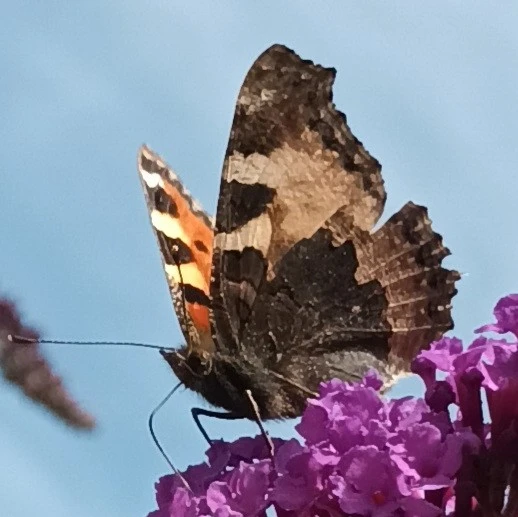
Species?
Aglais urticae
